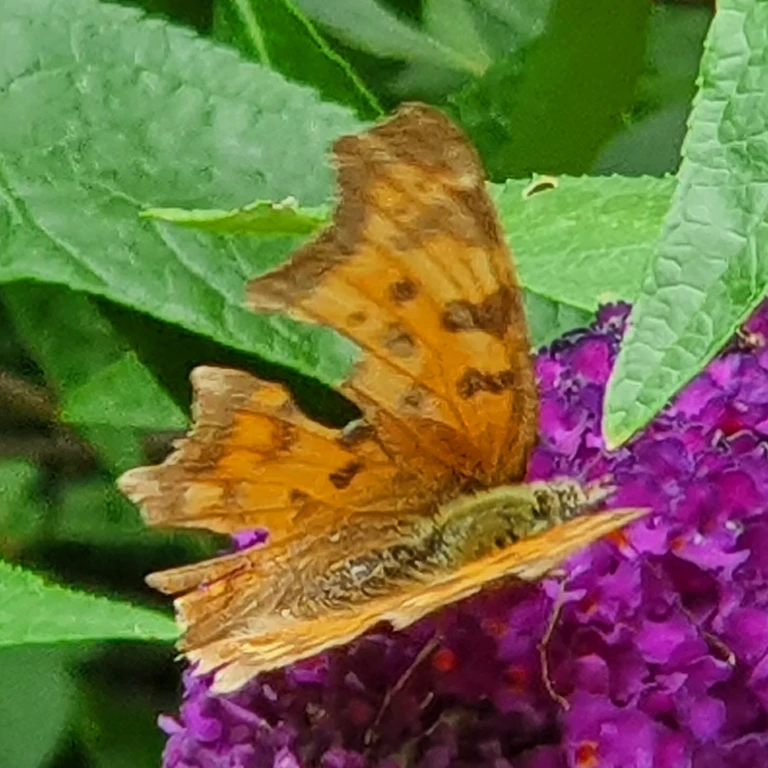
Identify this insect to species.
Polygonia c-album
